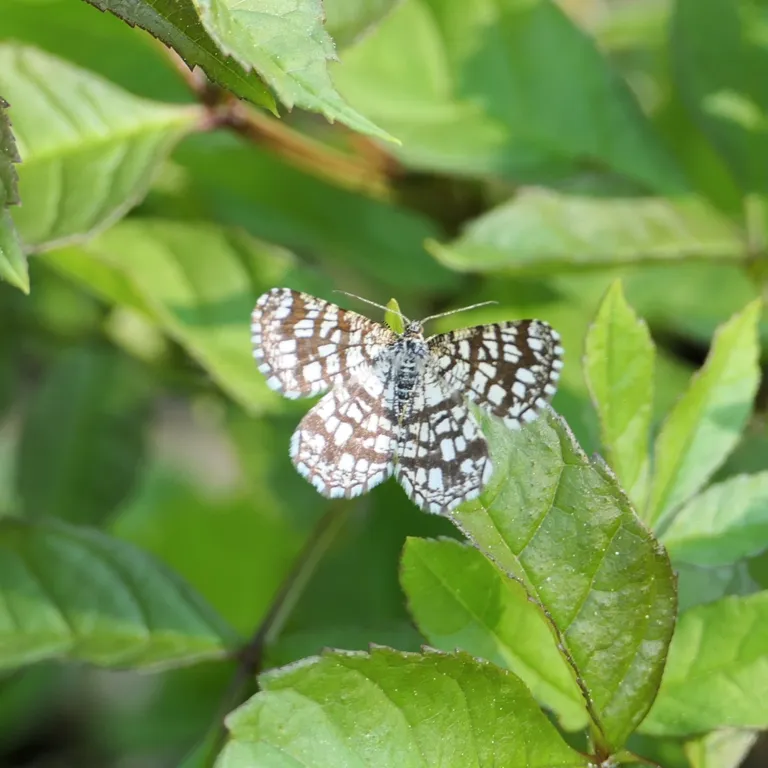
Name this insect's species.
Chiasmia clathrata
